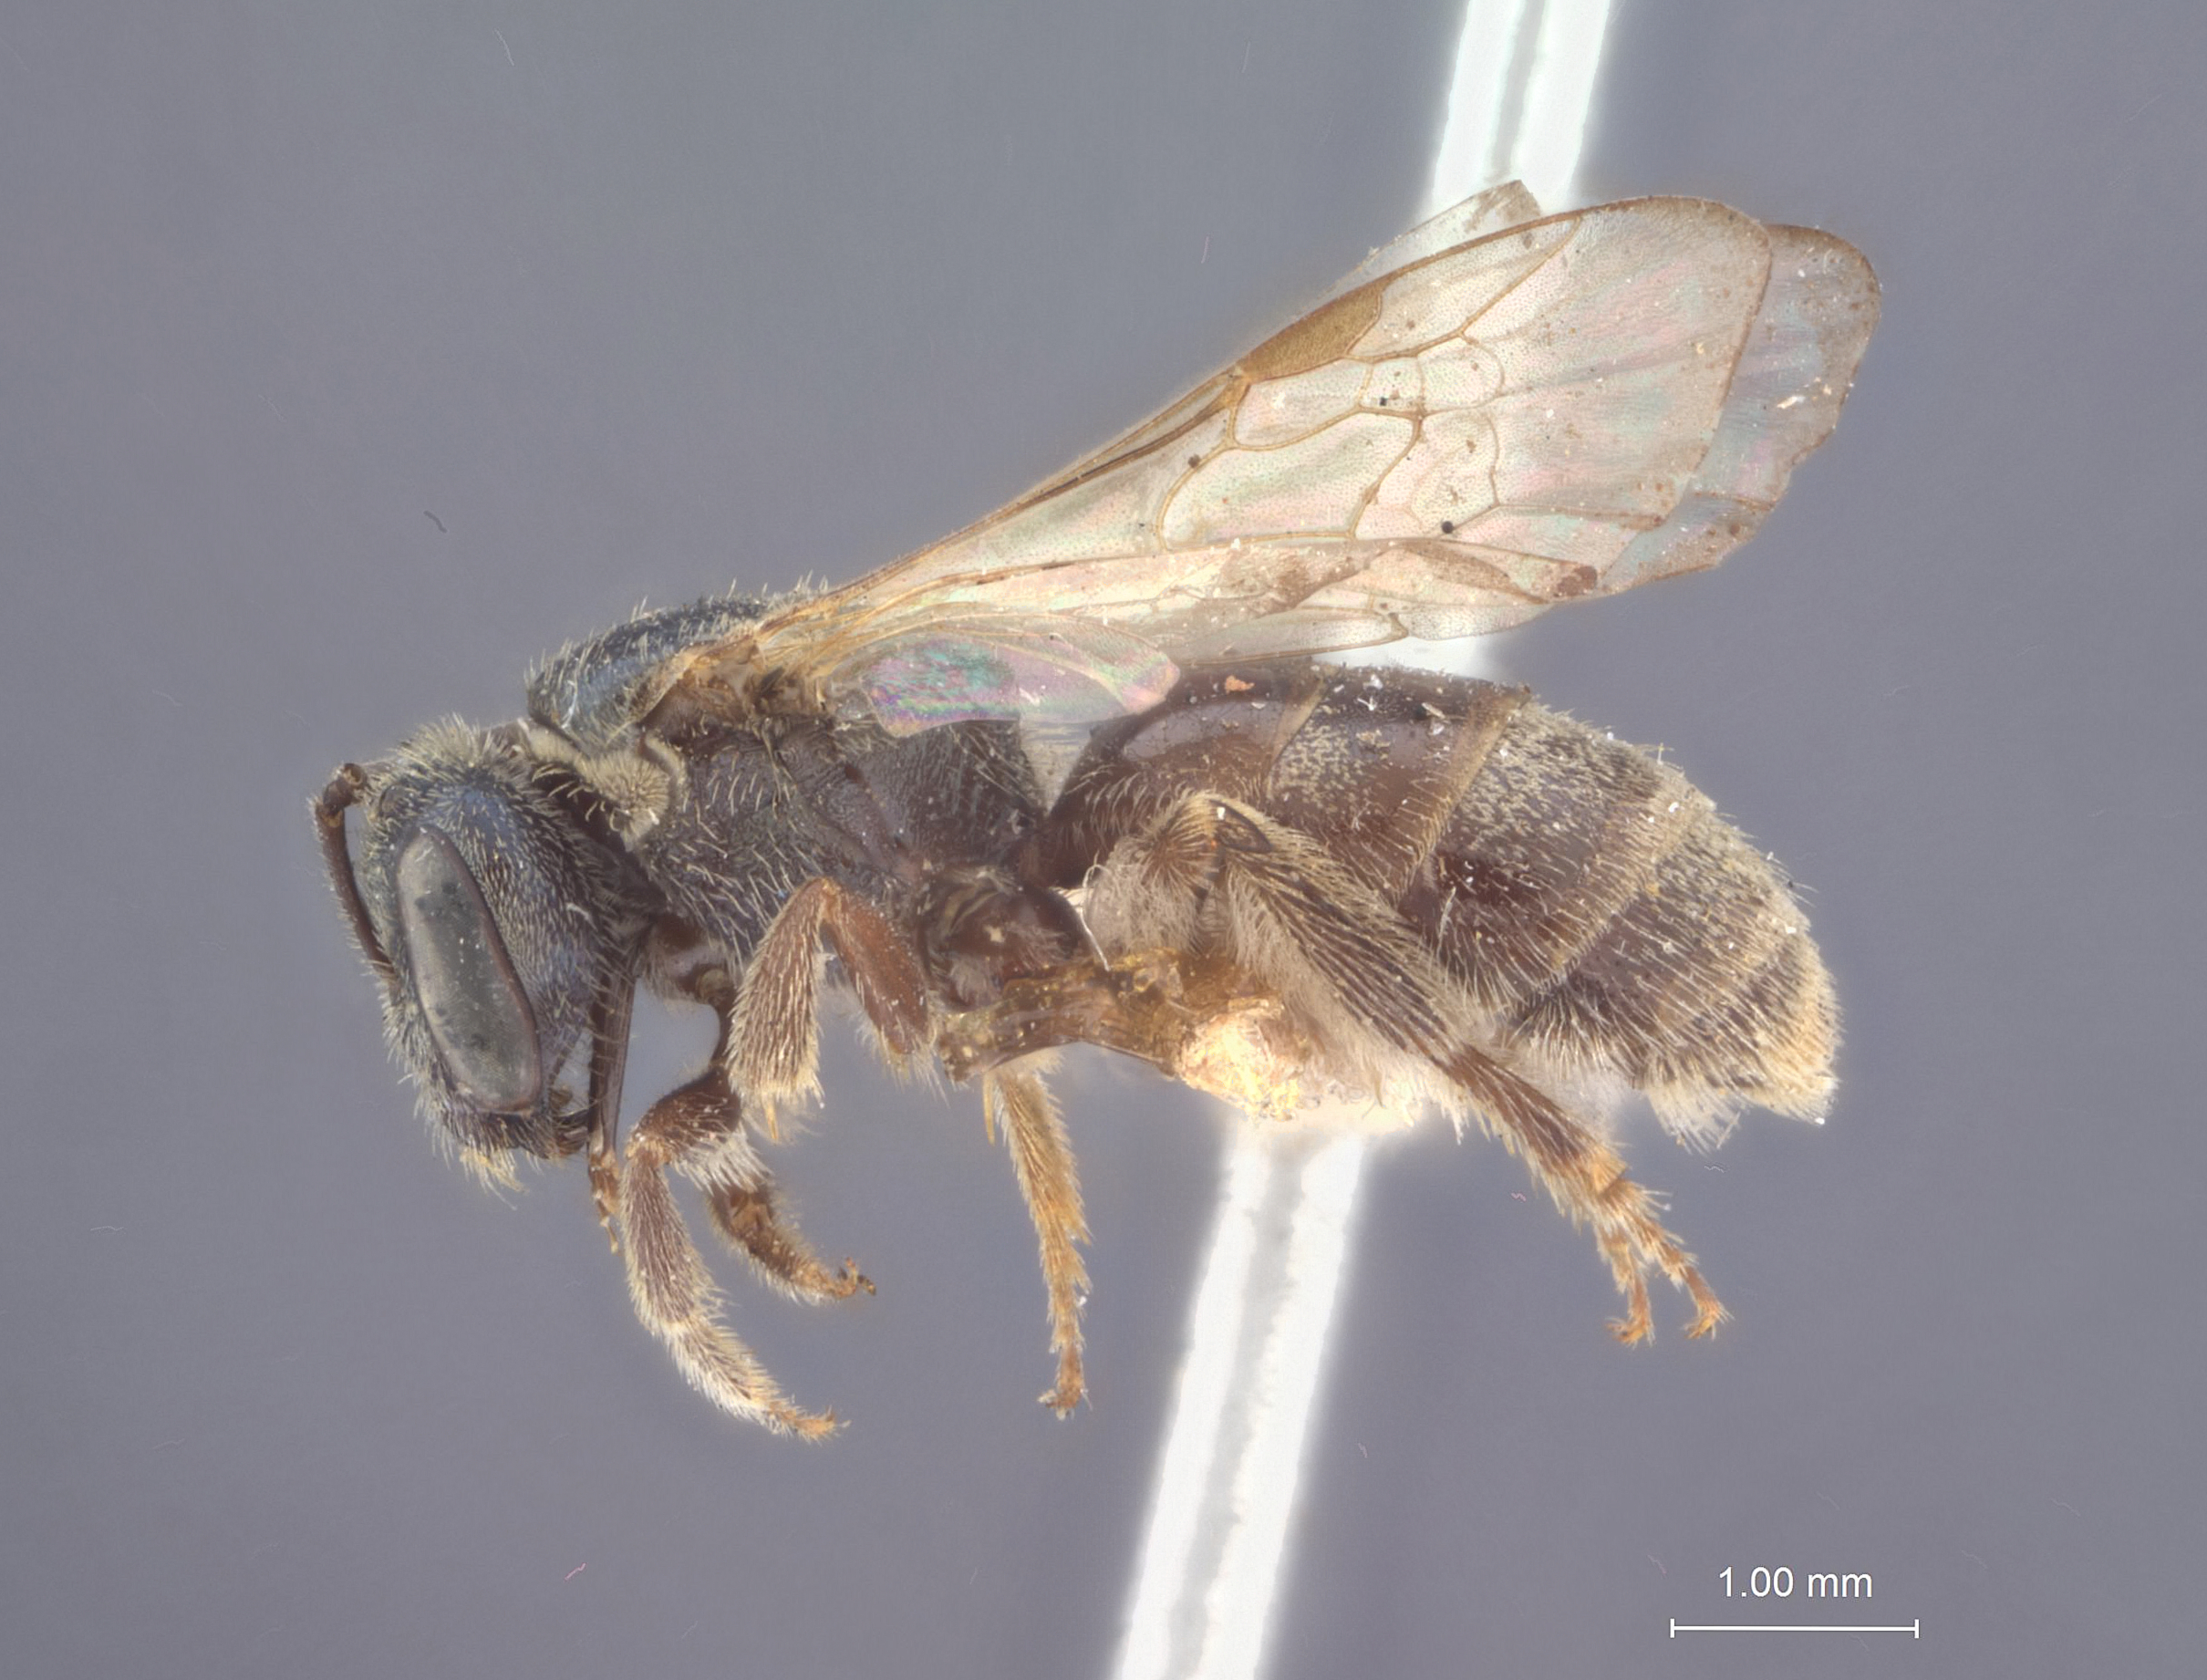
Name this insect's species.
Halictus lineatulus
